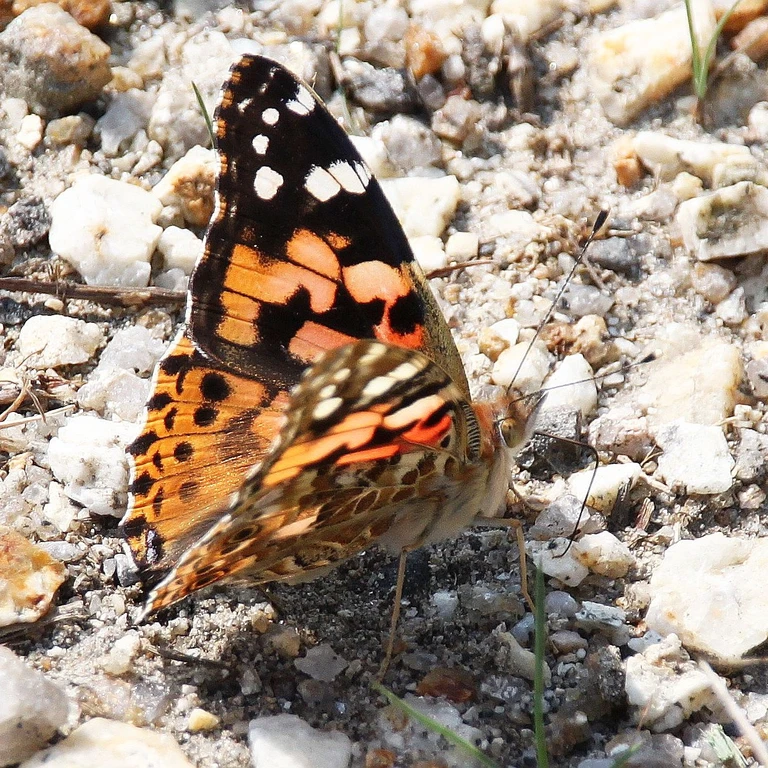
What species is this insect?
Vanessa cardui
